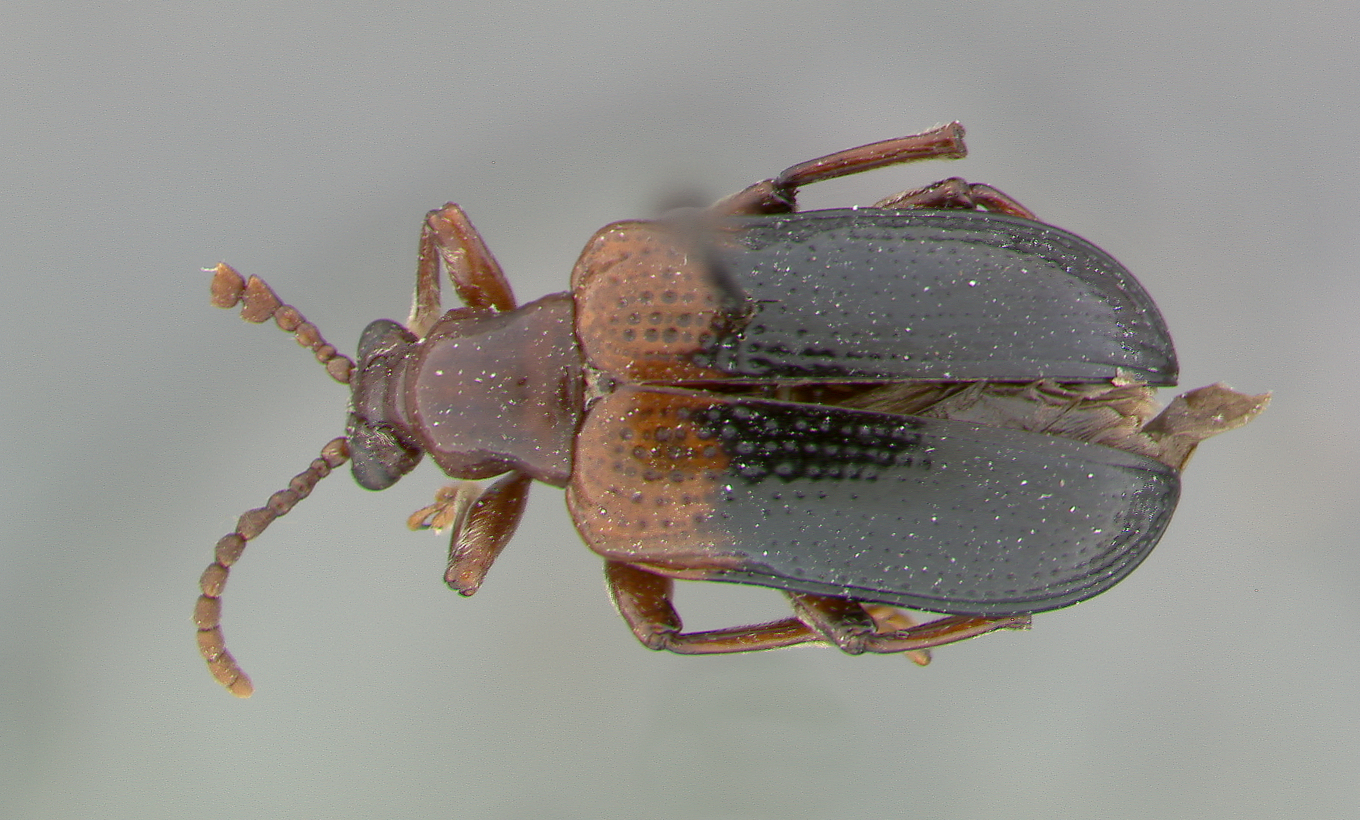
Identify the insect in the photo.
Lilioceris seminigra
